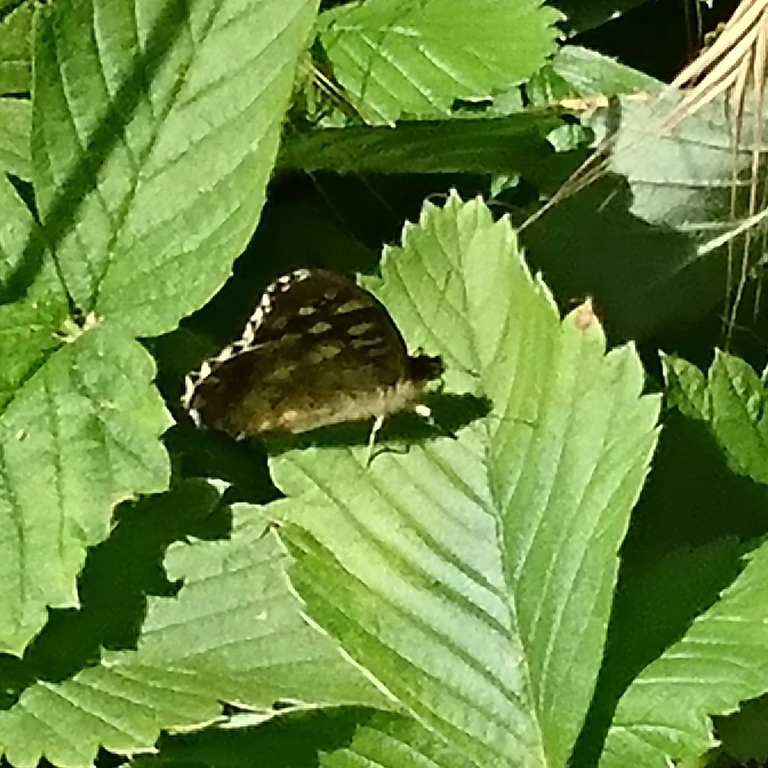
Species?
Pararge aegeria
